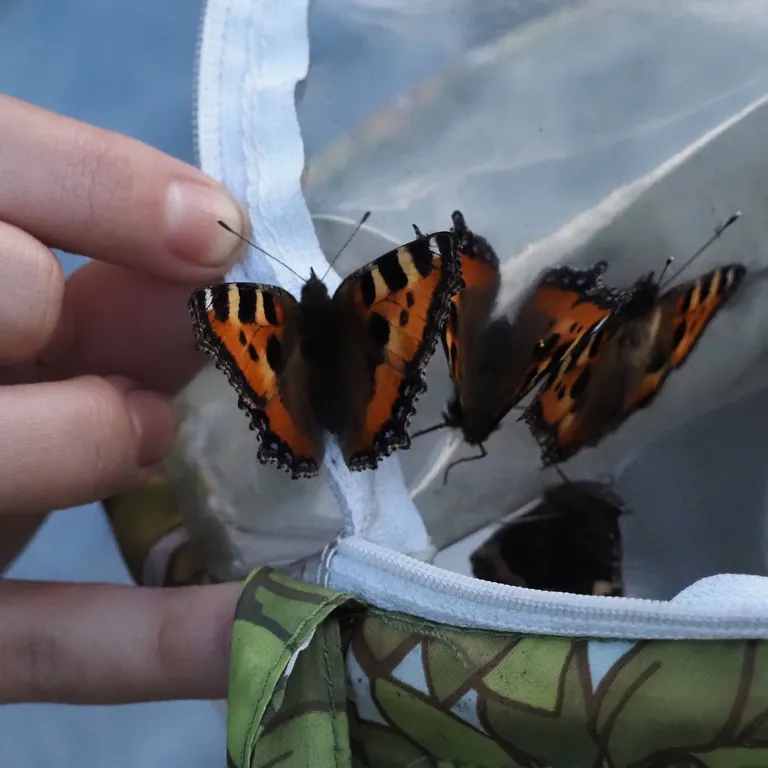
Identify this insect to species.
Aglais urticae
